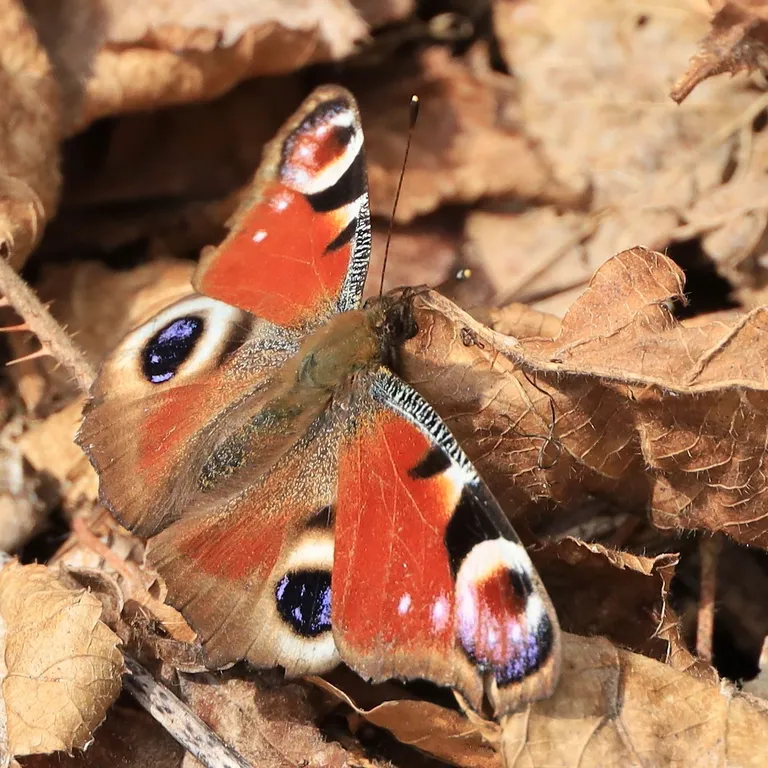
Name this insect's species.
Aglais io
